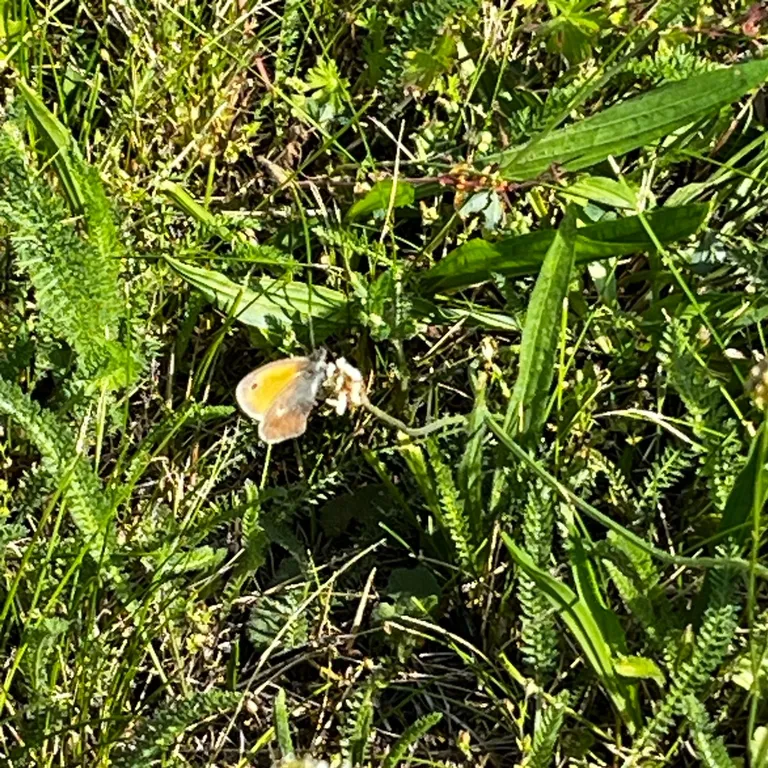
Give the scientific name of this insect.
Coenonympha pamphilus
